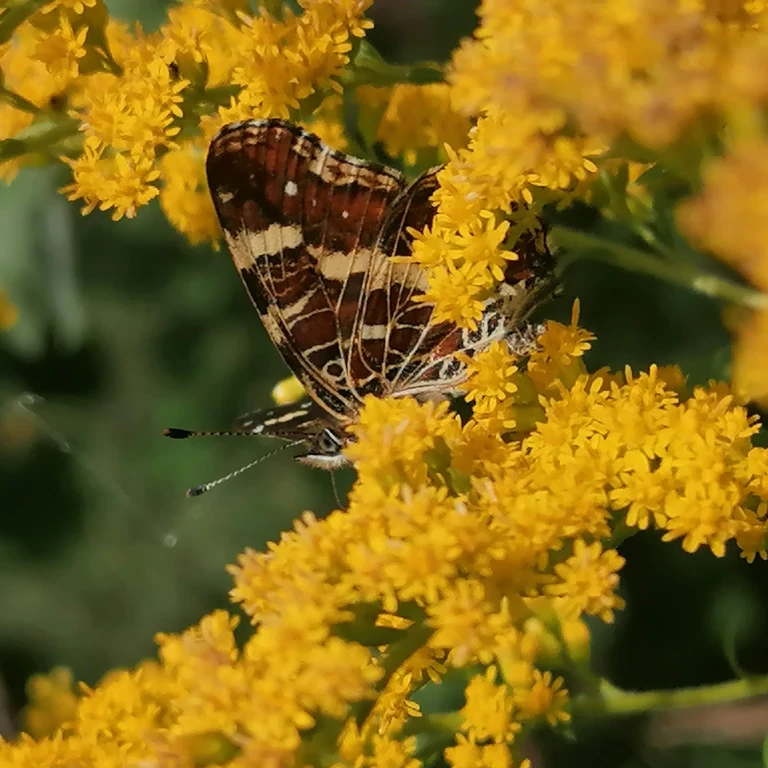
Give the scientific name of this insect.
Araschnia levana
